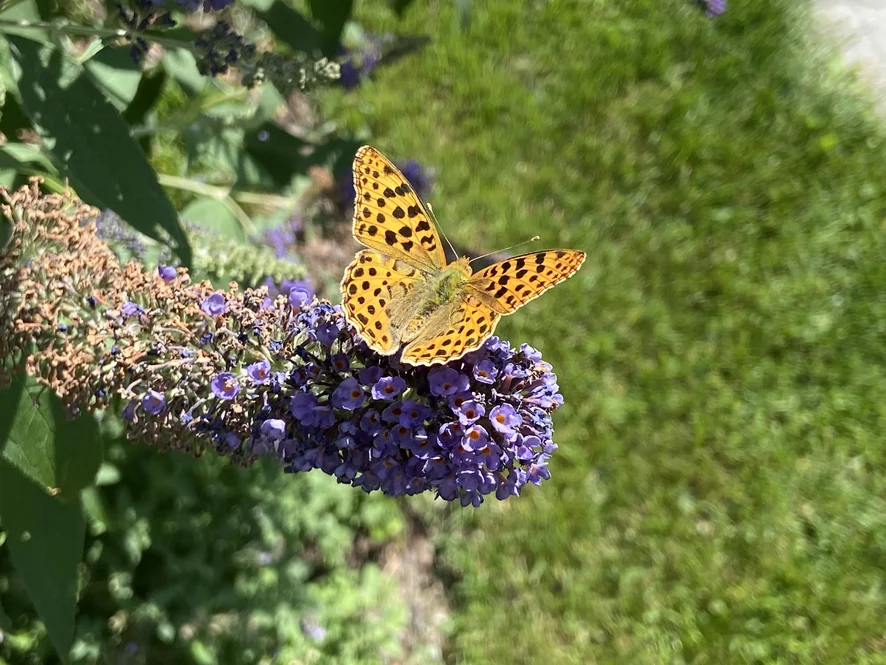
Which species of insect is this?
Issoria lathonia
